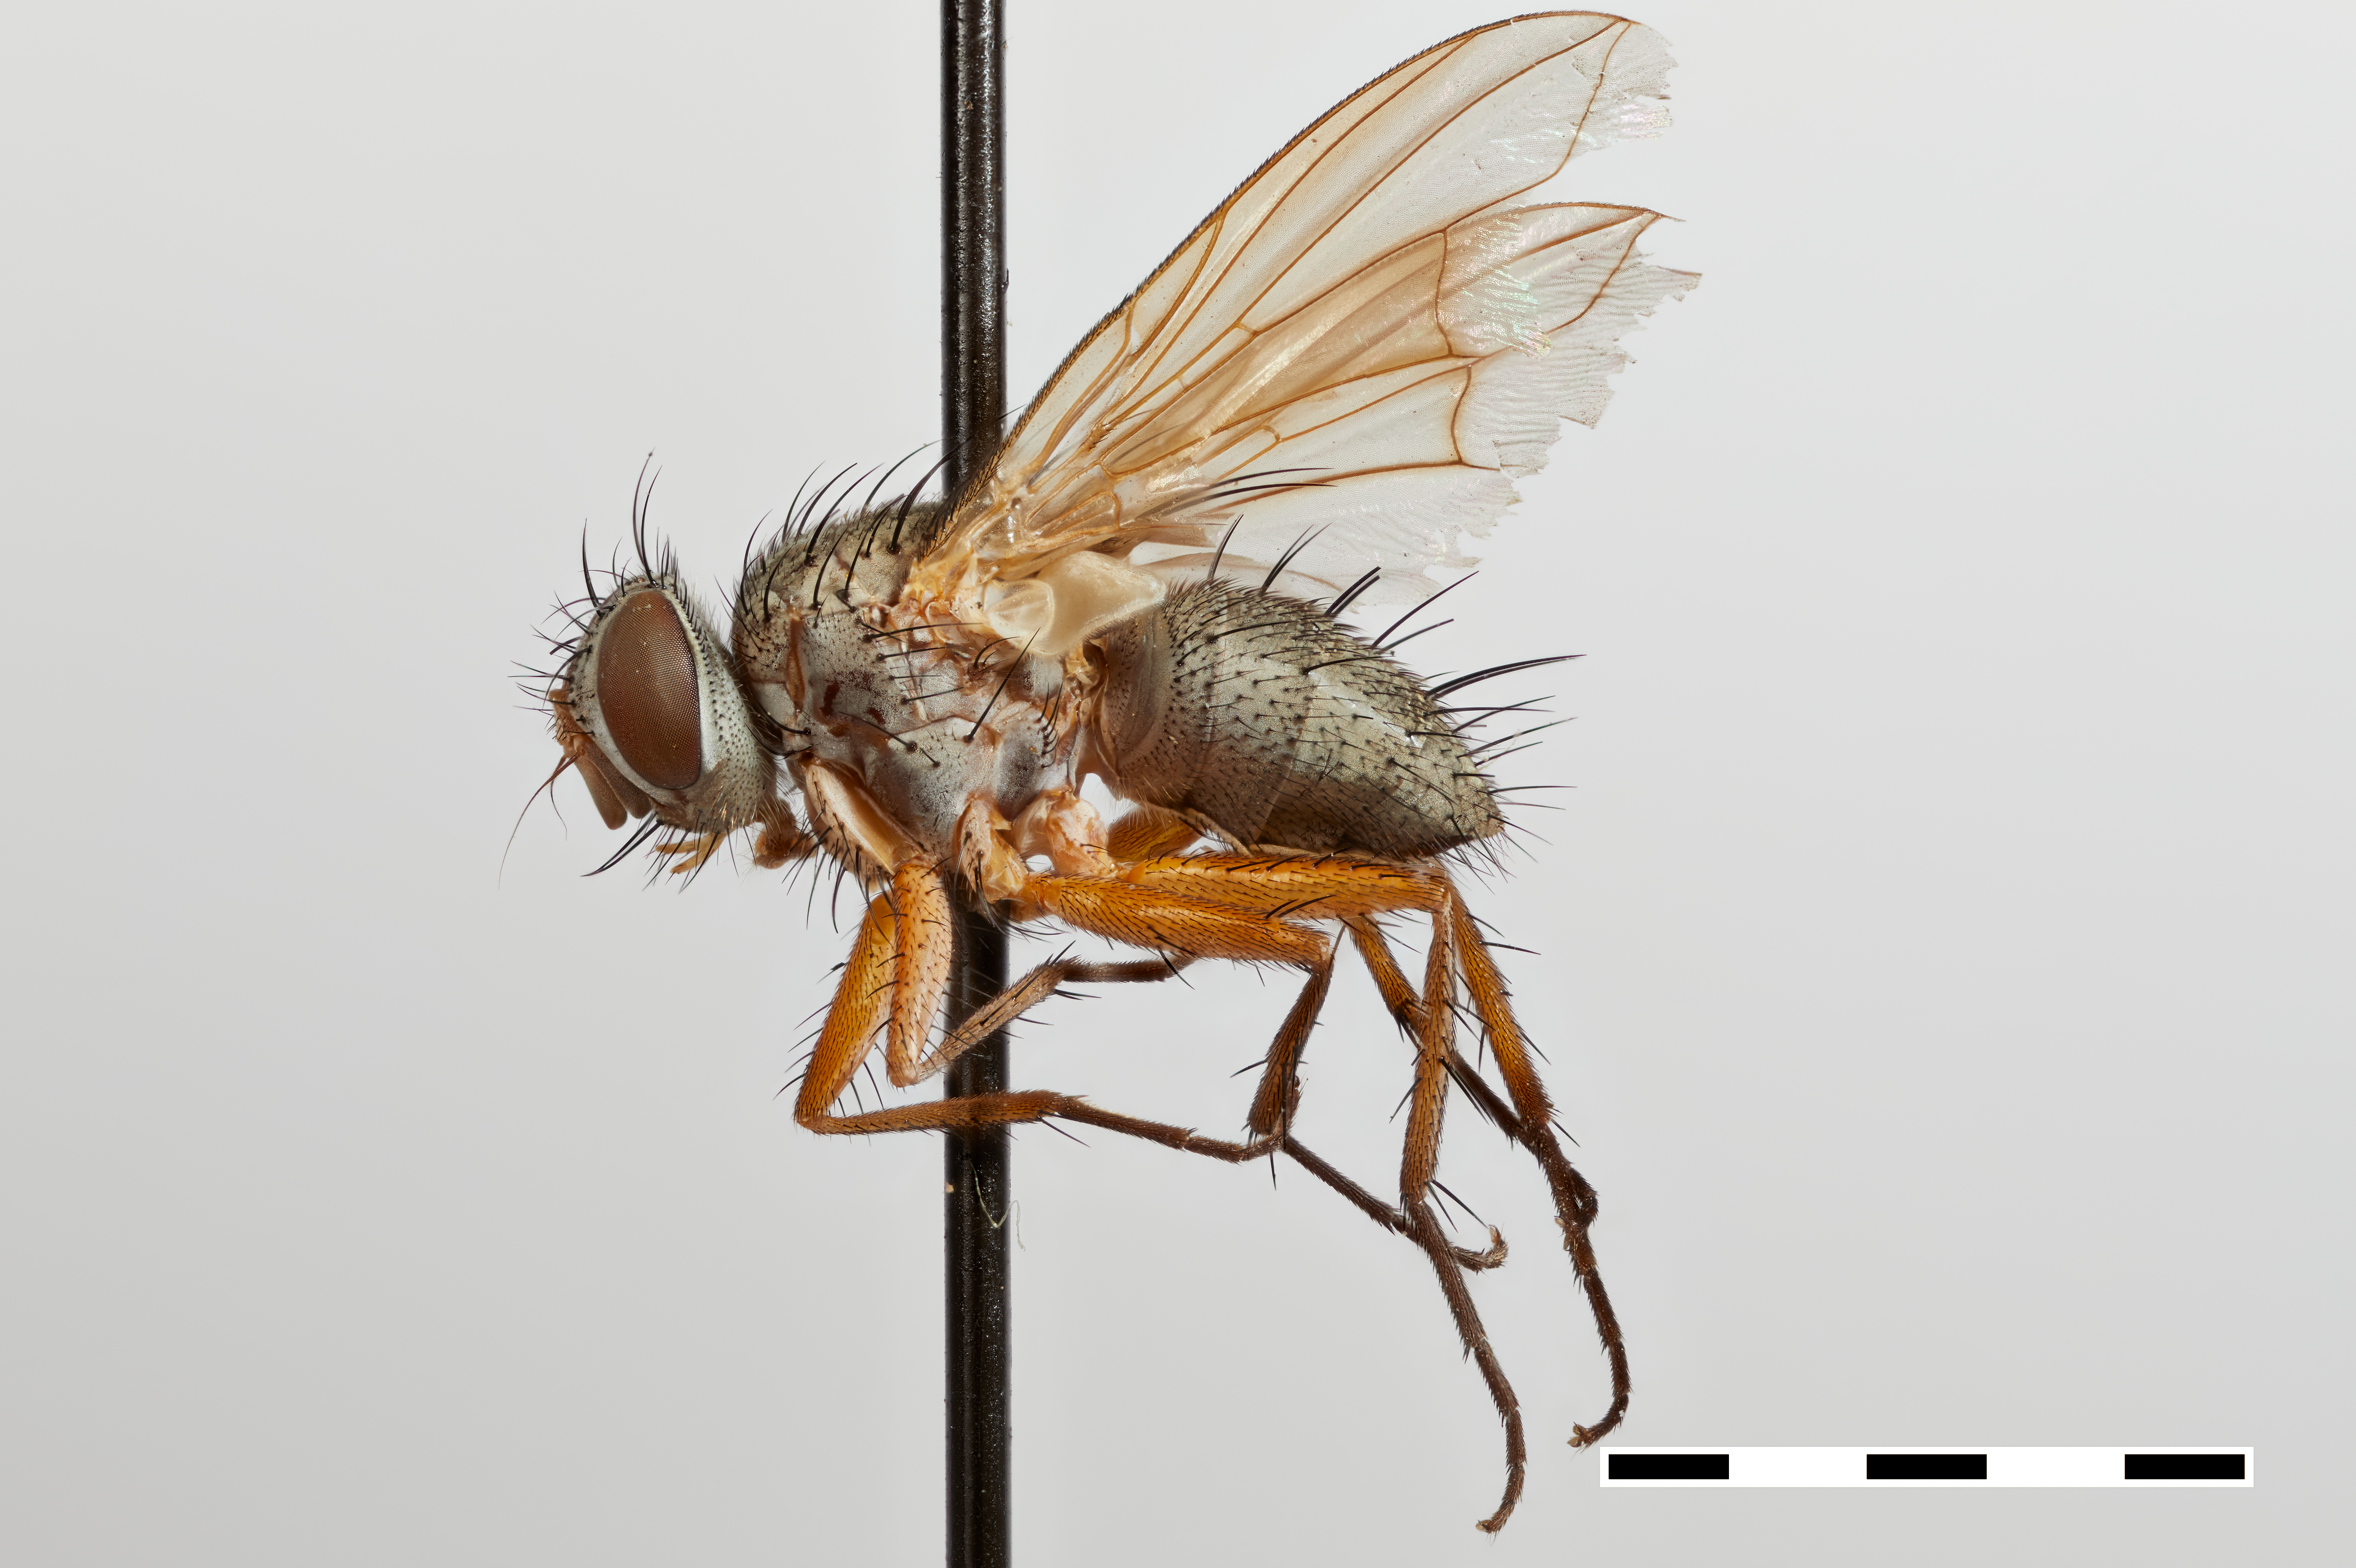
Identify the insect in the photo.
Meigenielloides cinerea
